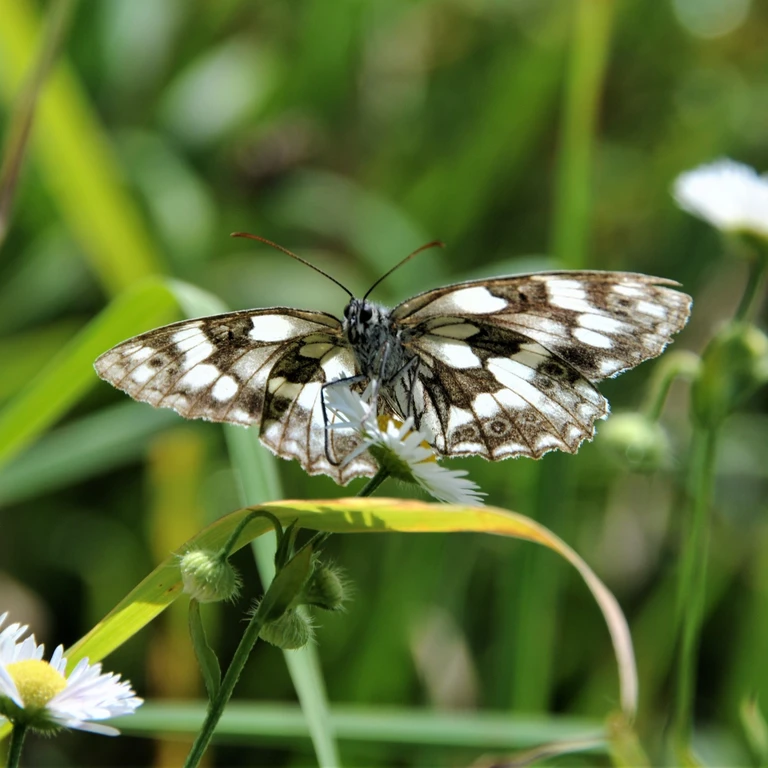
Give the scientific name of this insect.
Melanargia galathea
